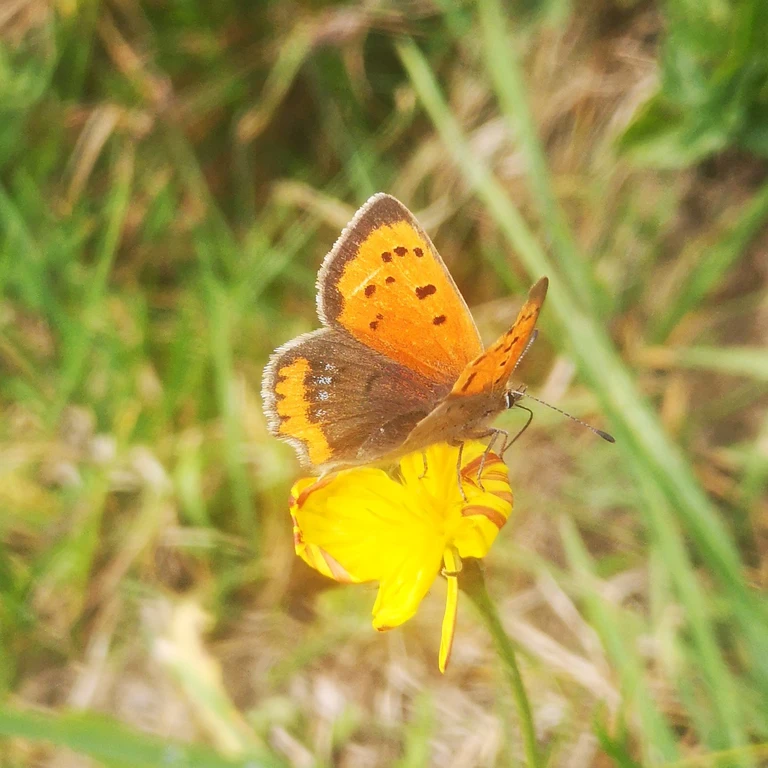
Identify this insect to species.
Lycaena phlaeas
